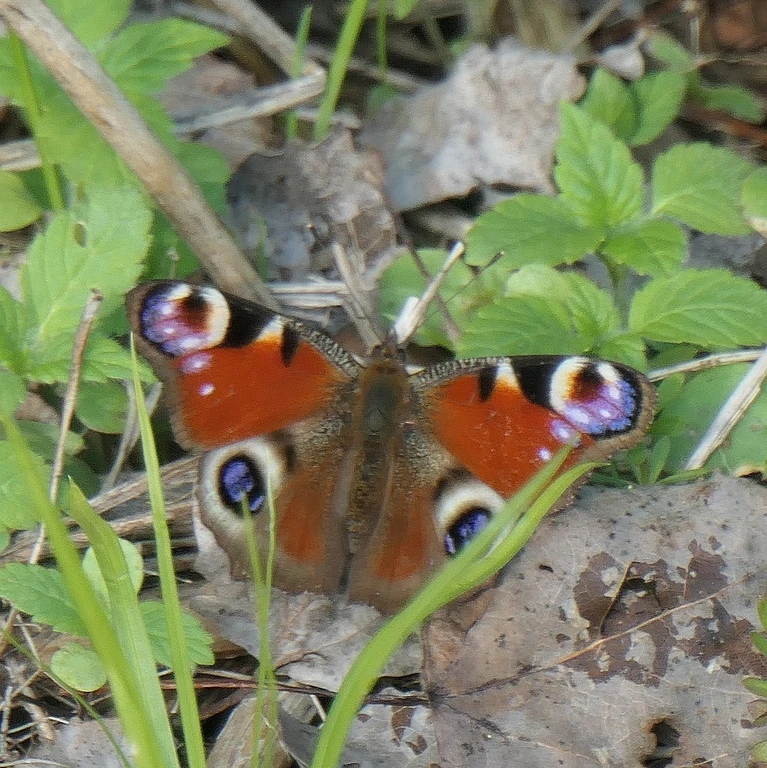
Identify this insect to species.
Aglais io
